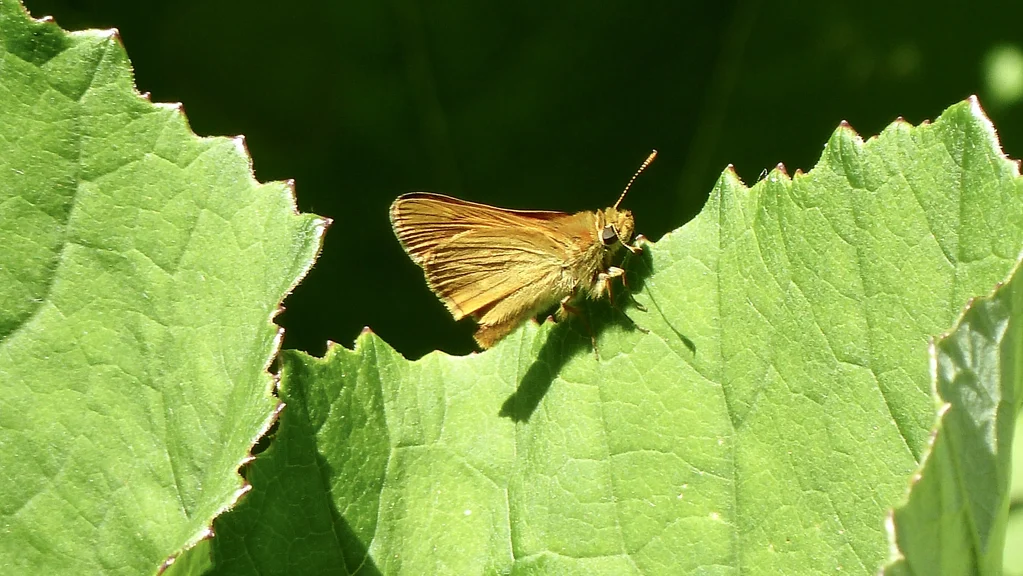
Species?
Ochlodes sylvanus (also Ochlodes venata)
